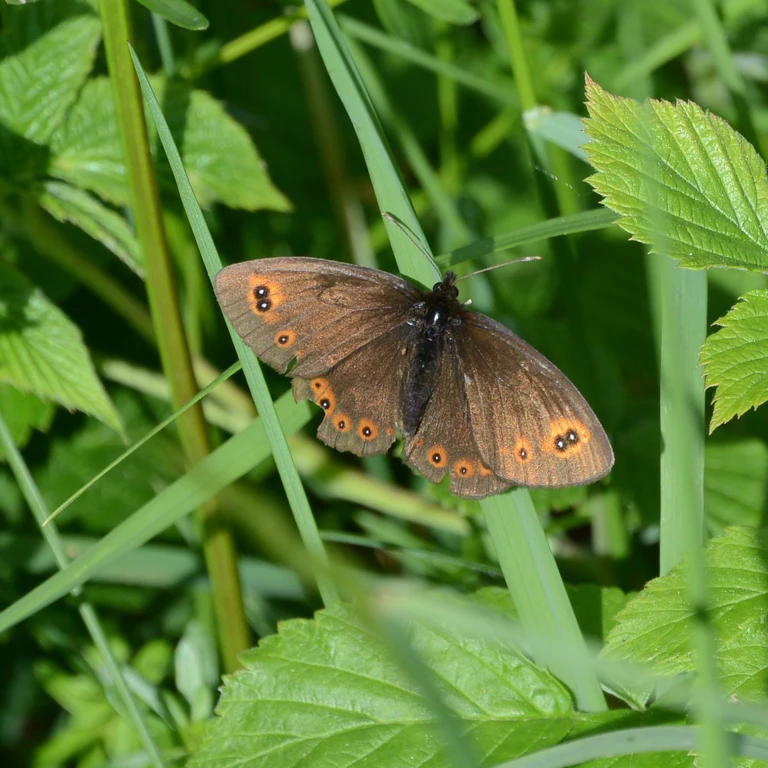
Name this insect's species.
Erebia medusa
